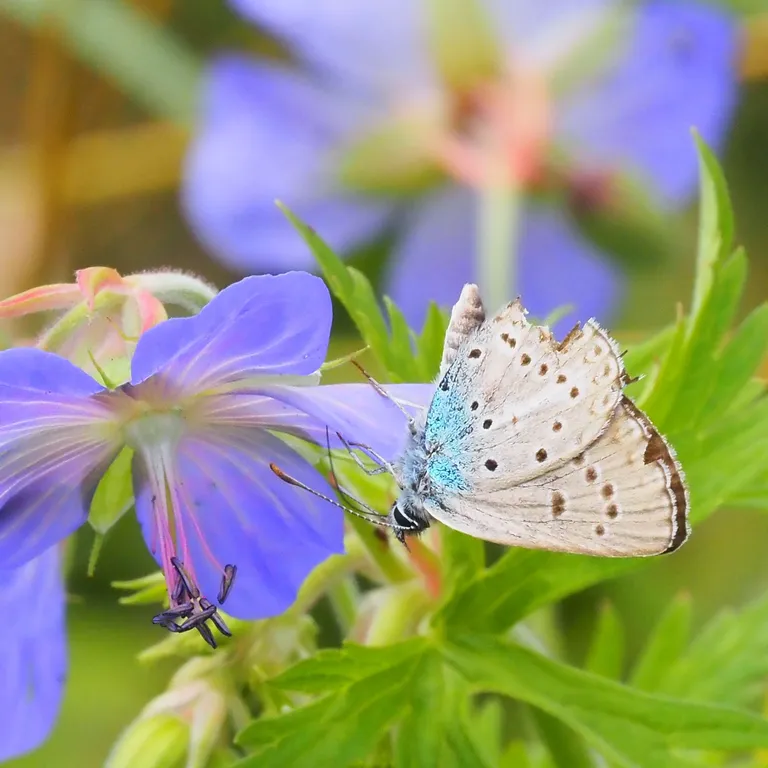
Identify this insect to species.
Eumedonia eumedon
